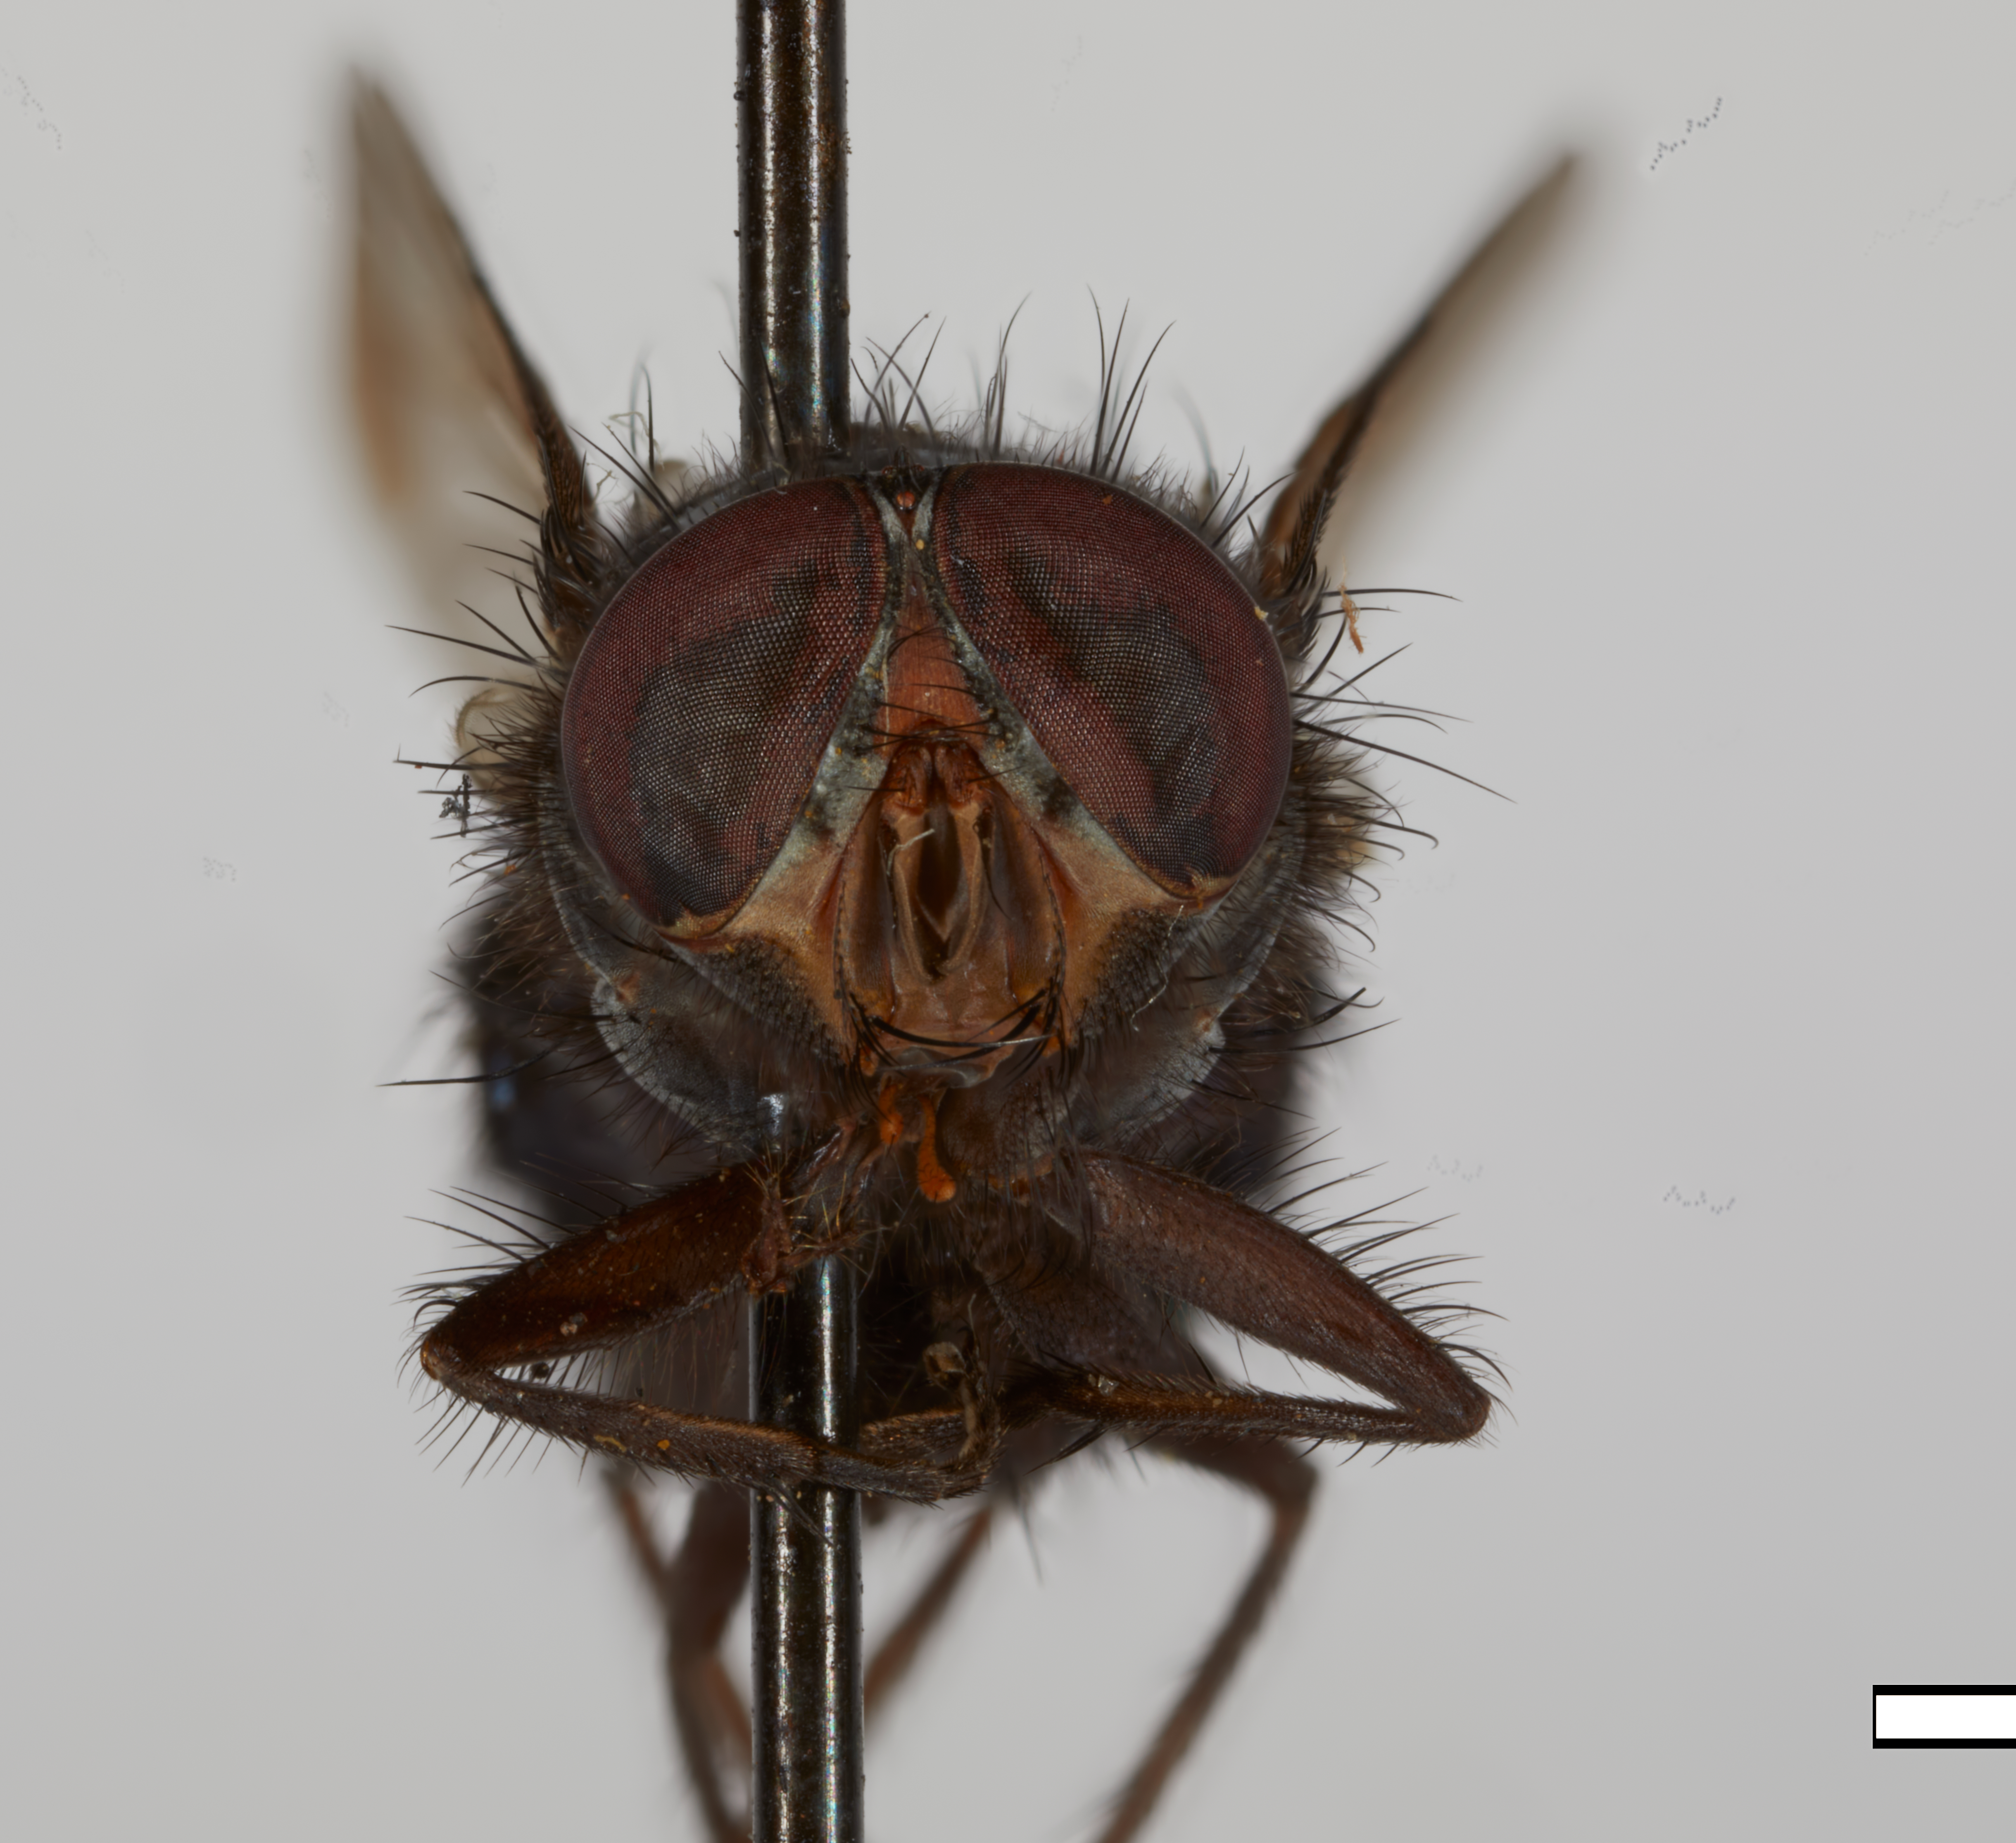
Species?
Calliphora livida
